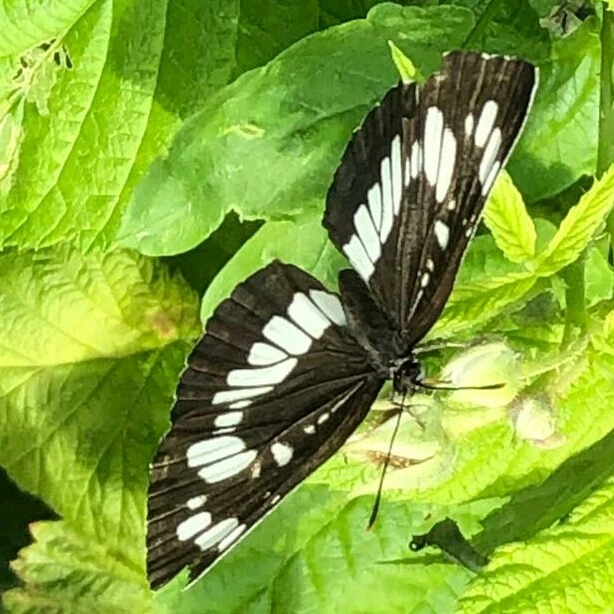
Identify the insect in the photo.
Neptis rivularis
